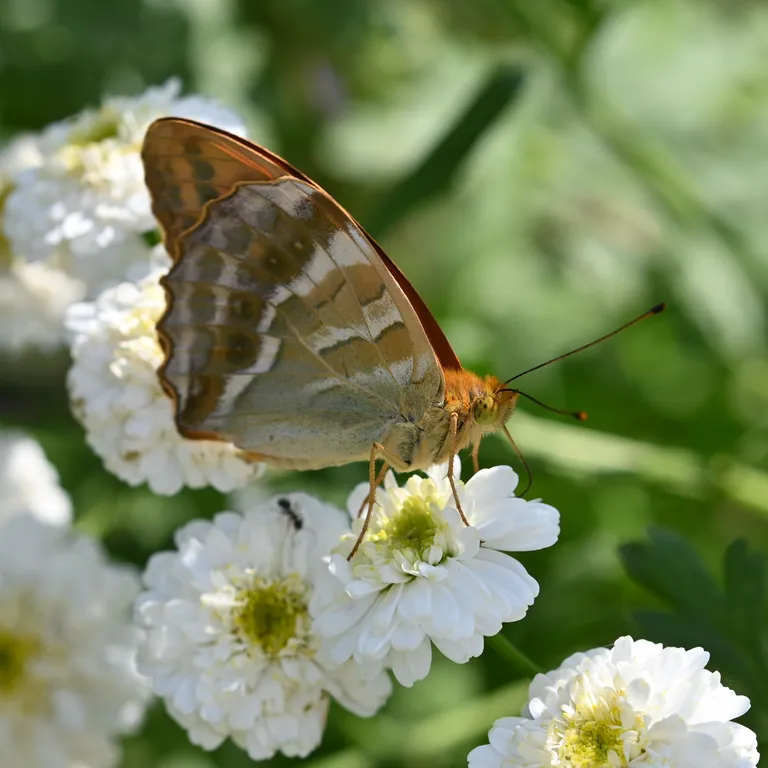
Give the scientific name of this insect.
Argynnis paphia
